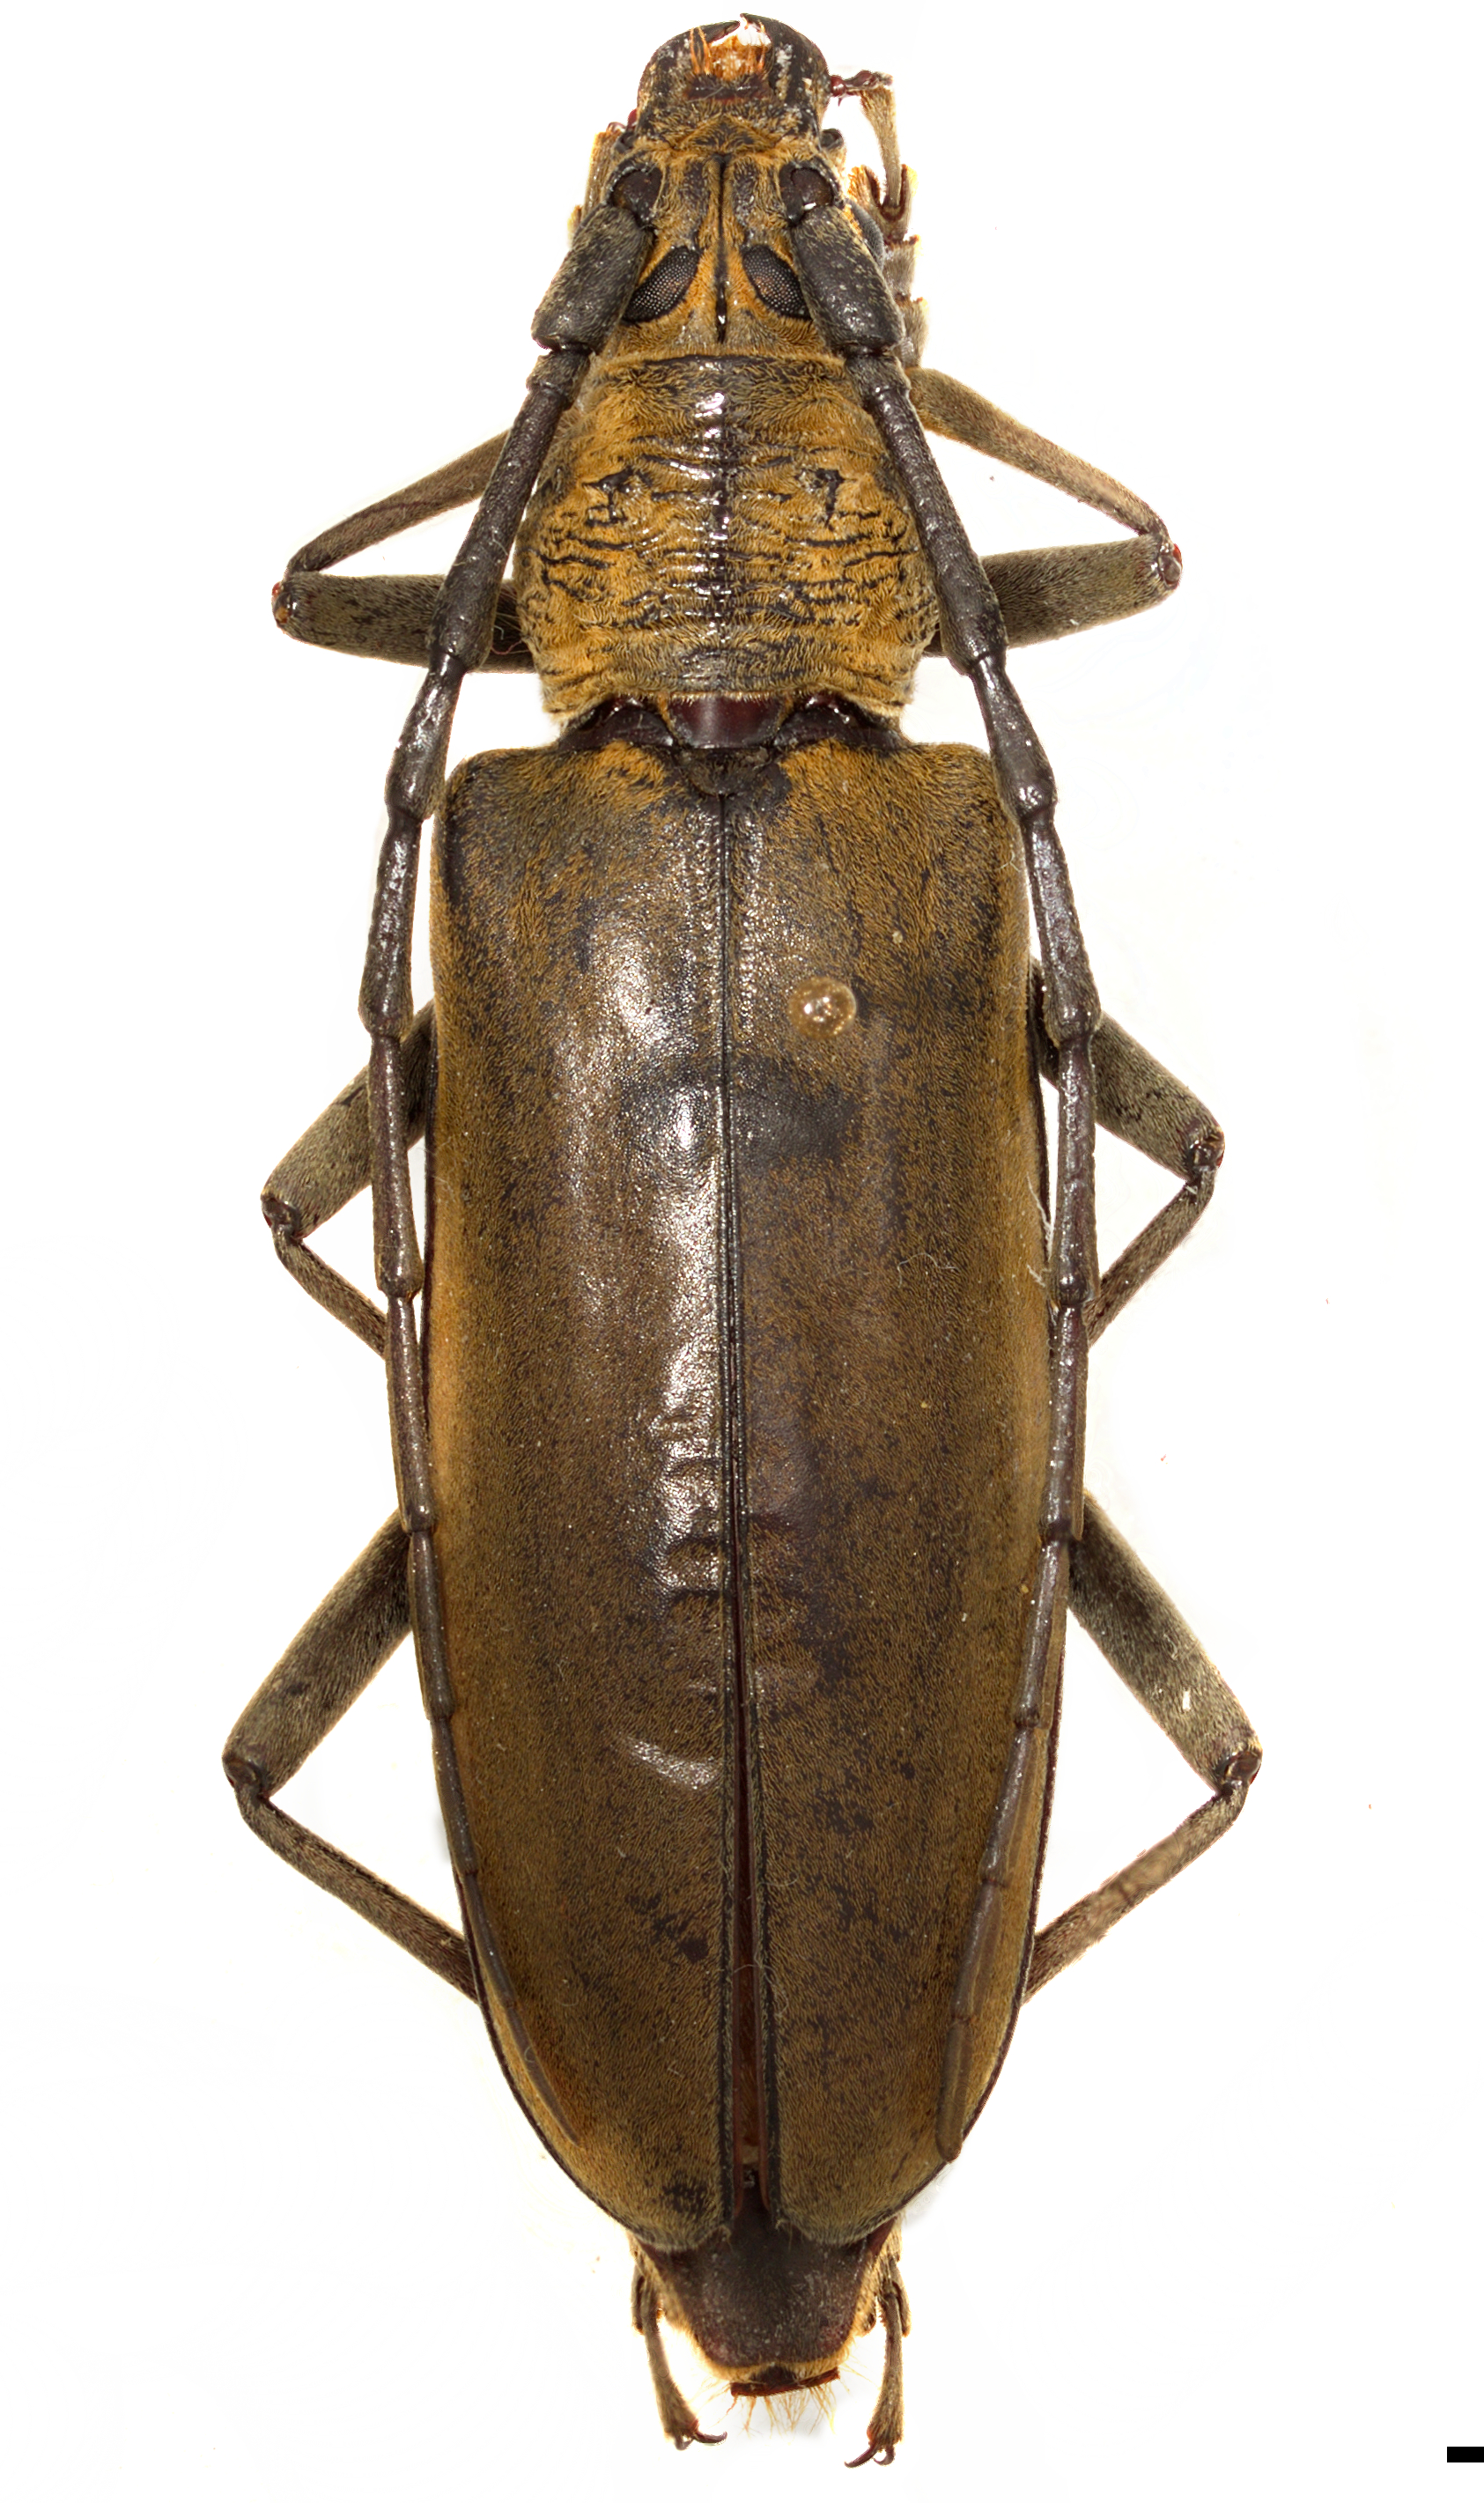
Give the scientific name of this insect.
Neocerambyx raddei
